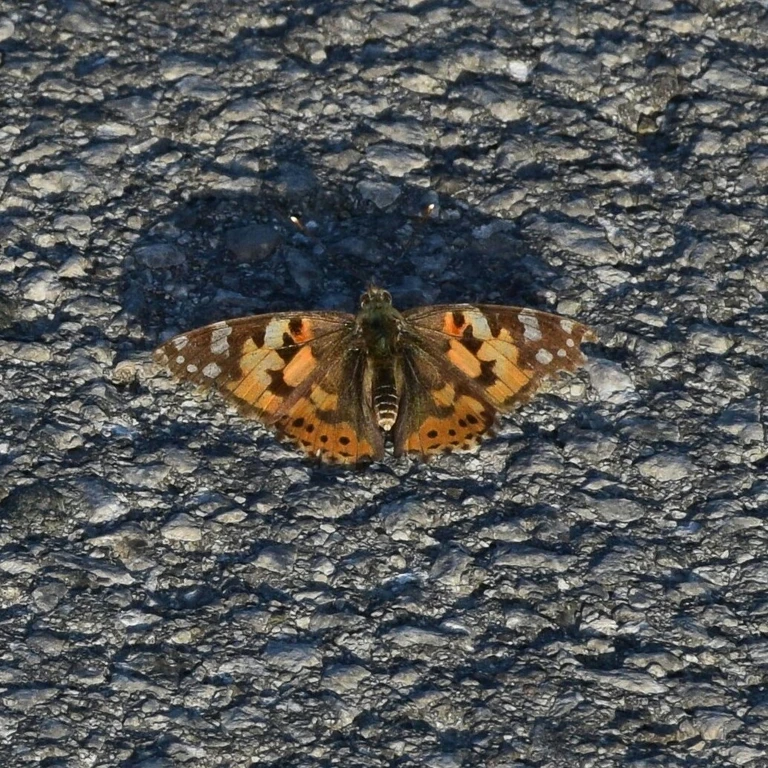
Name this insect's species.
Vanessa cardui
